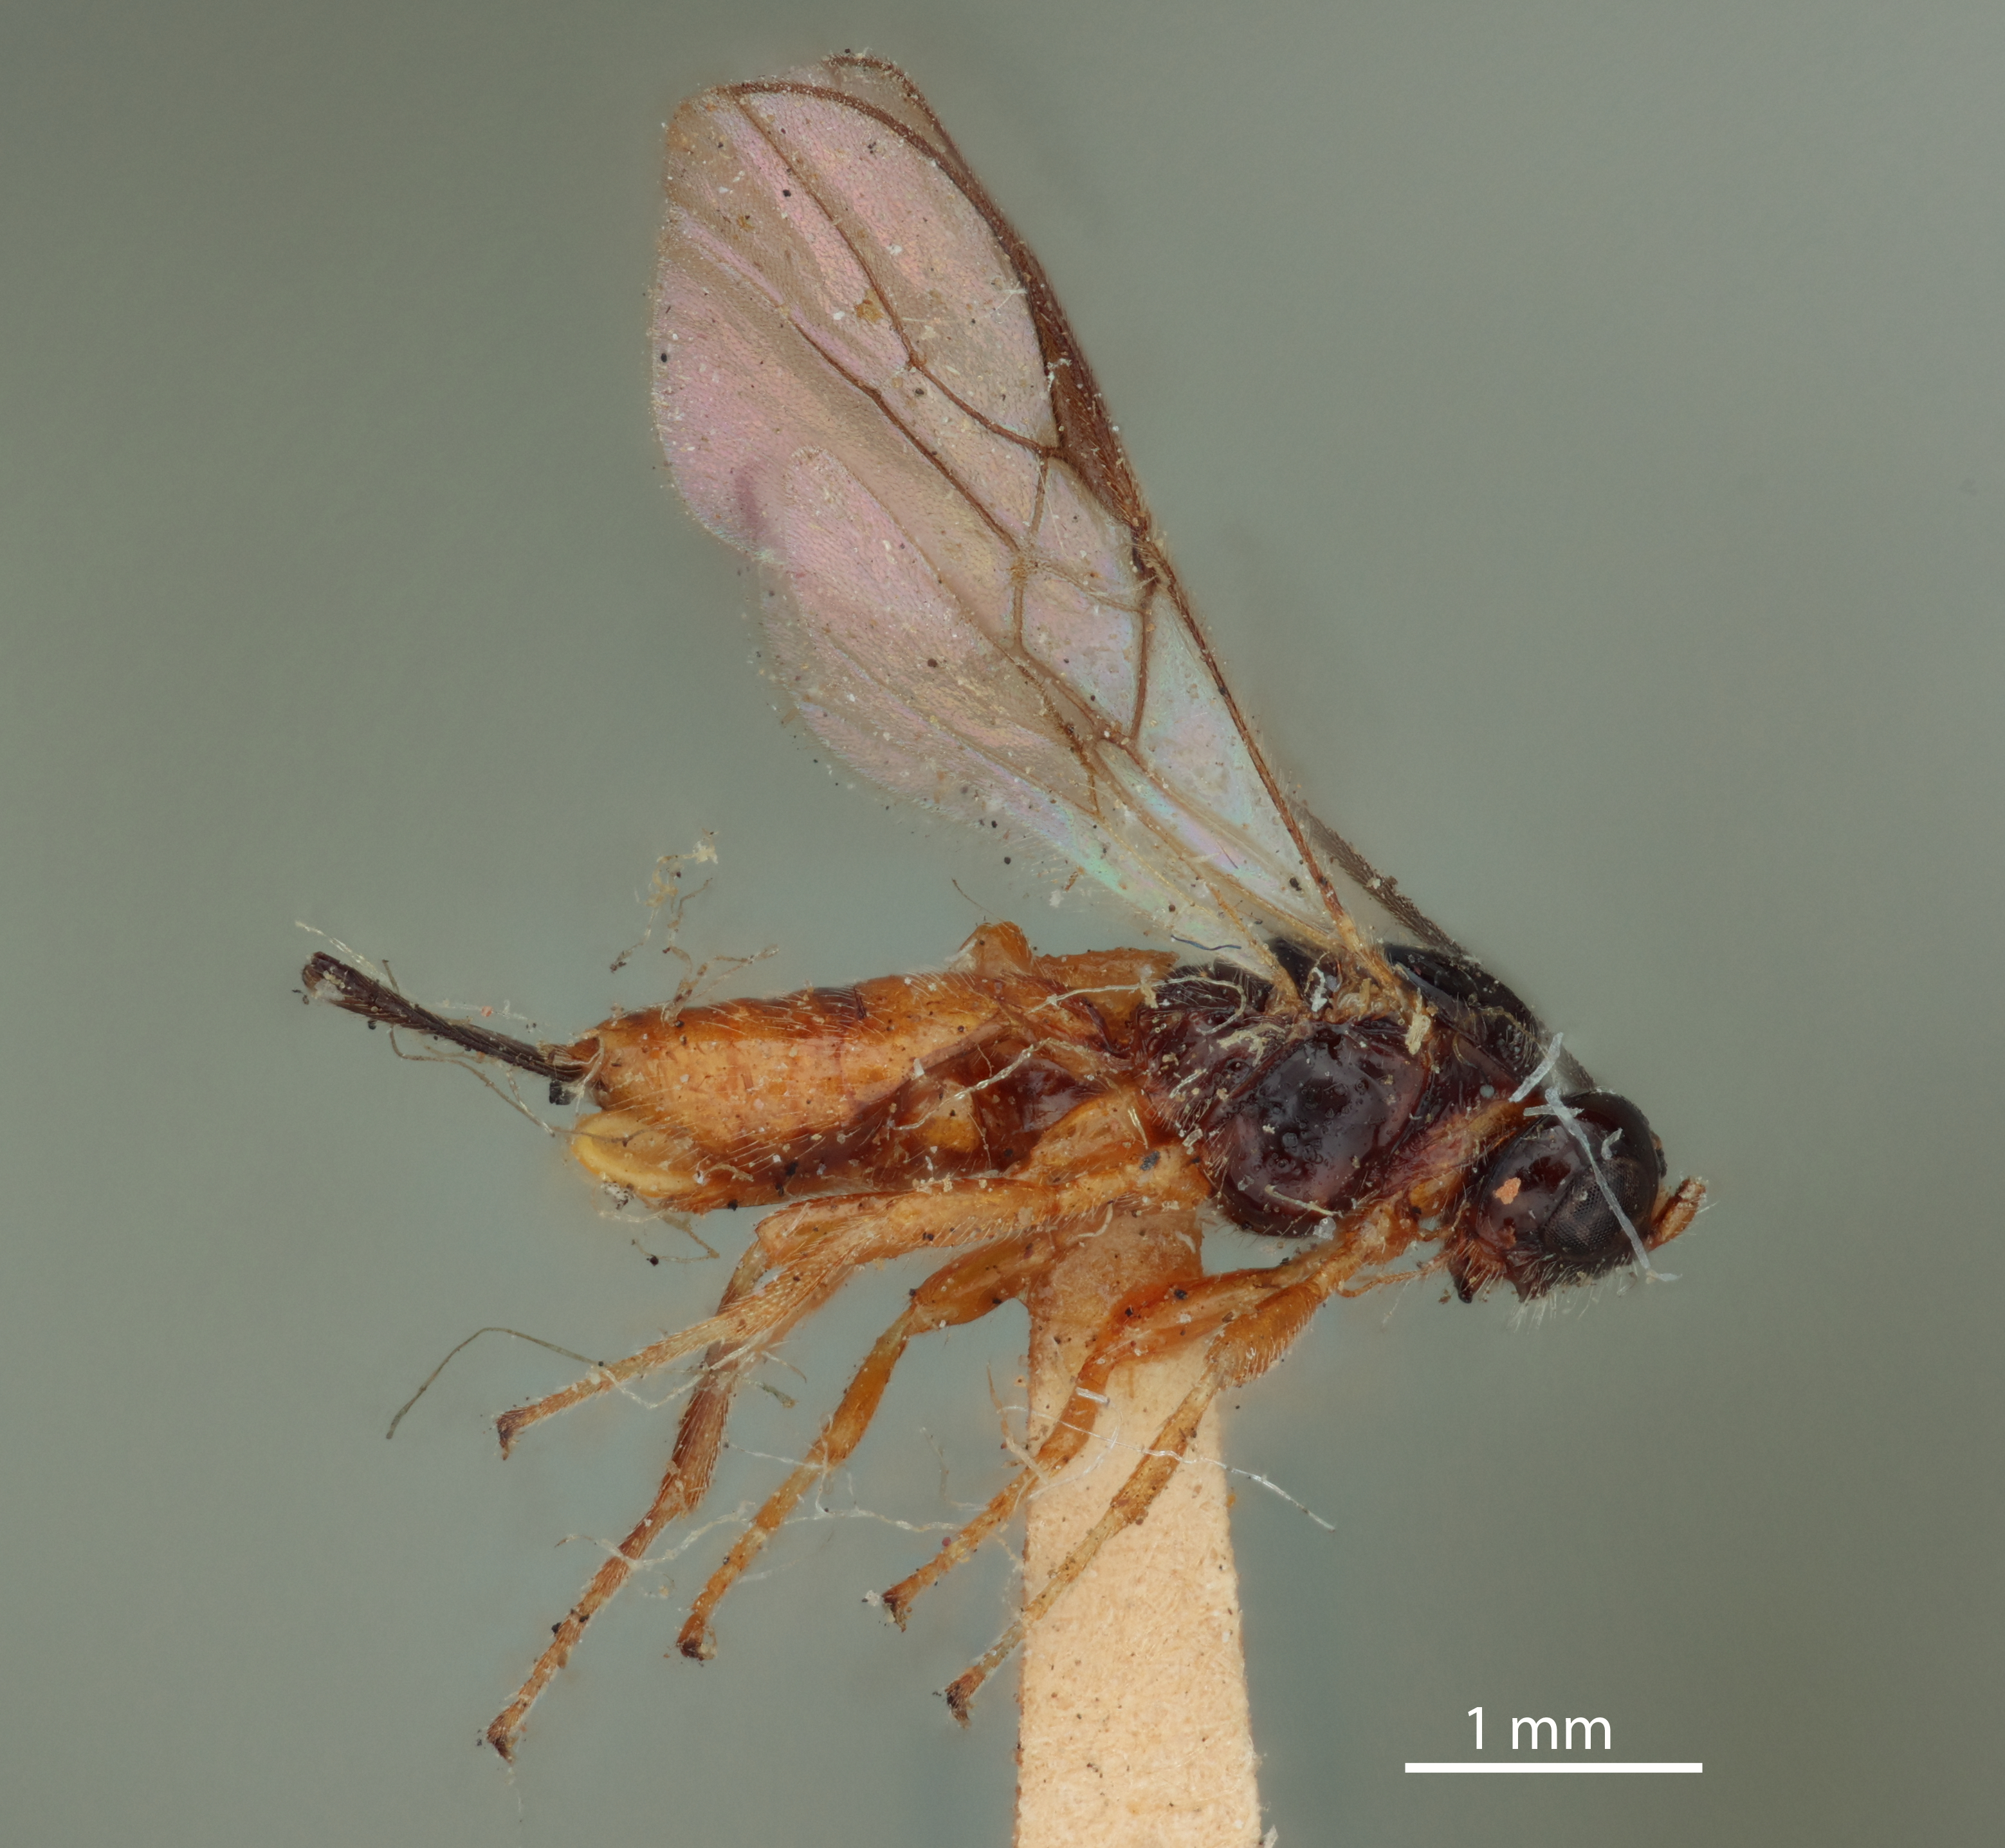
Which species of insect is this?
Opius crassiceps
